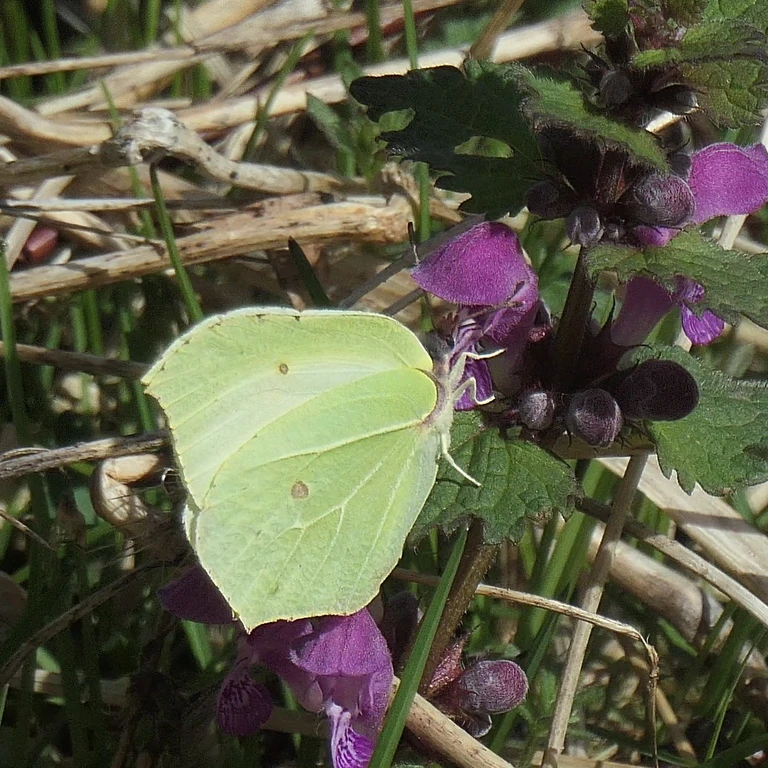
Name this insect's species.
Gonepteryx rhamni
